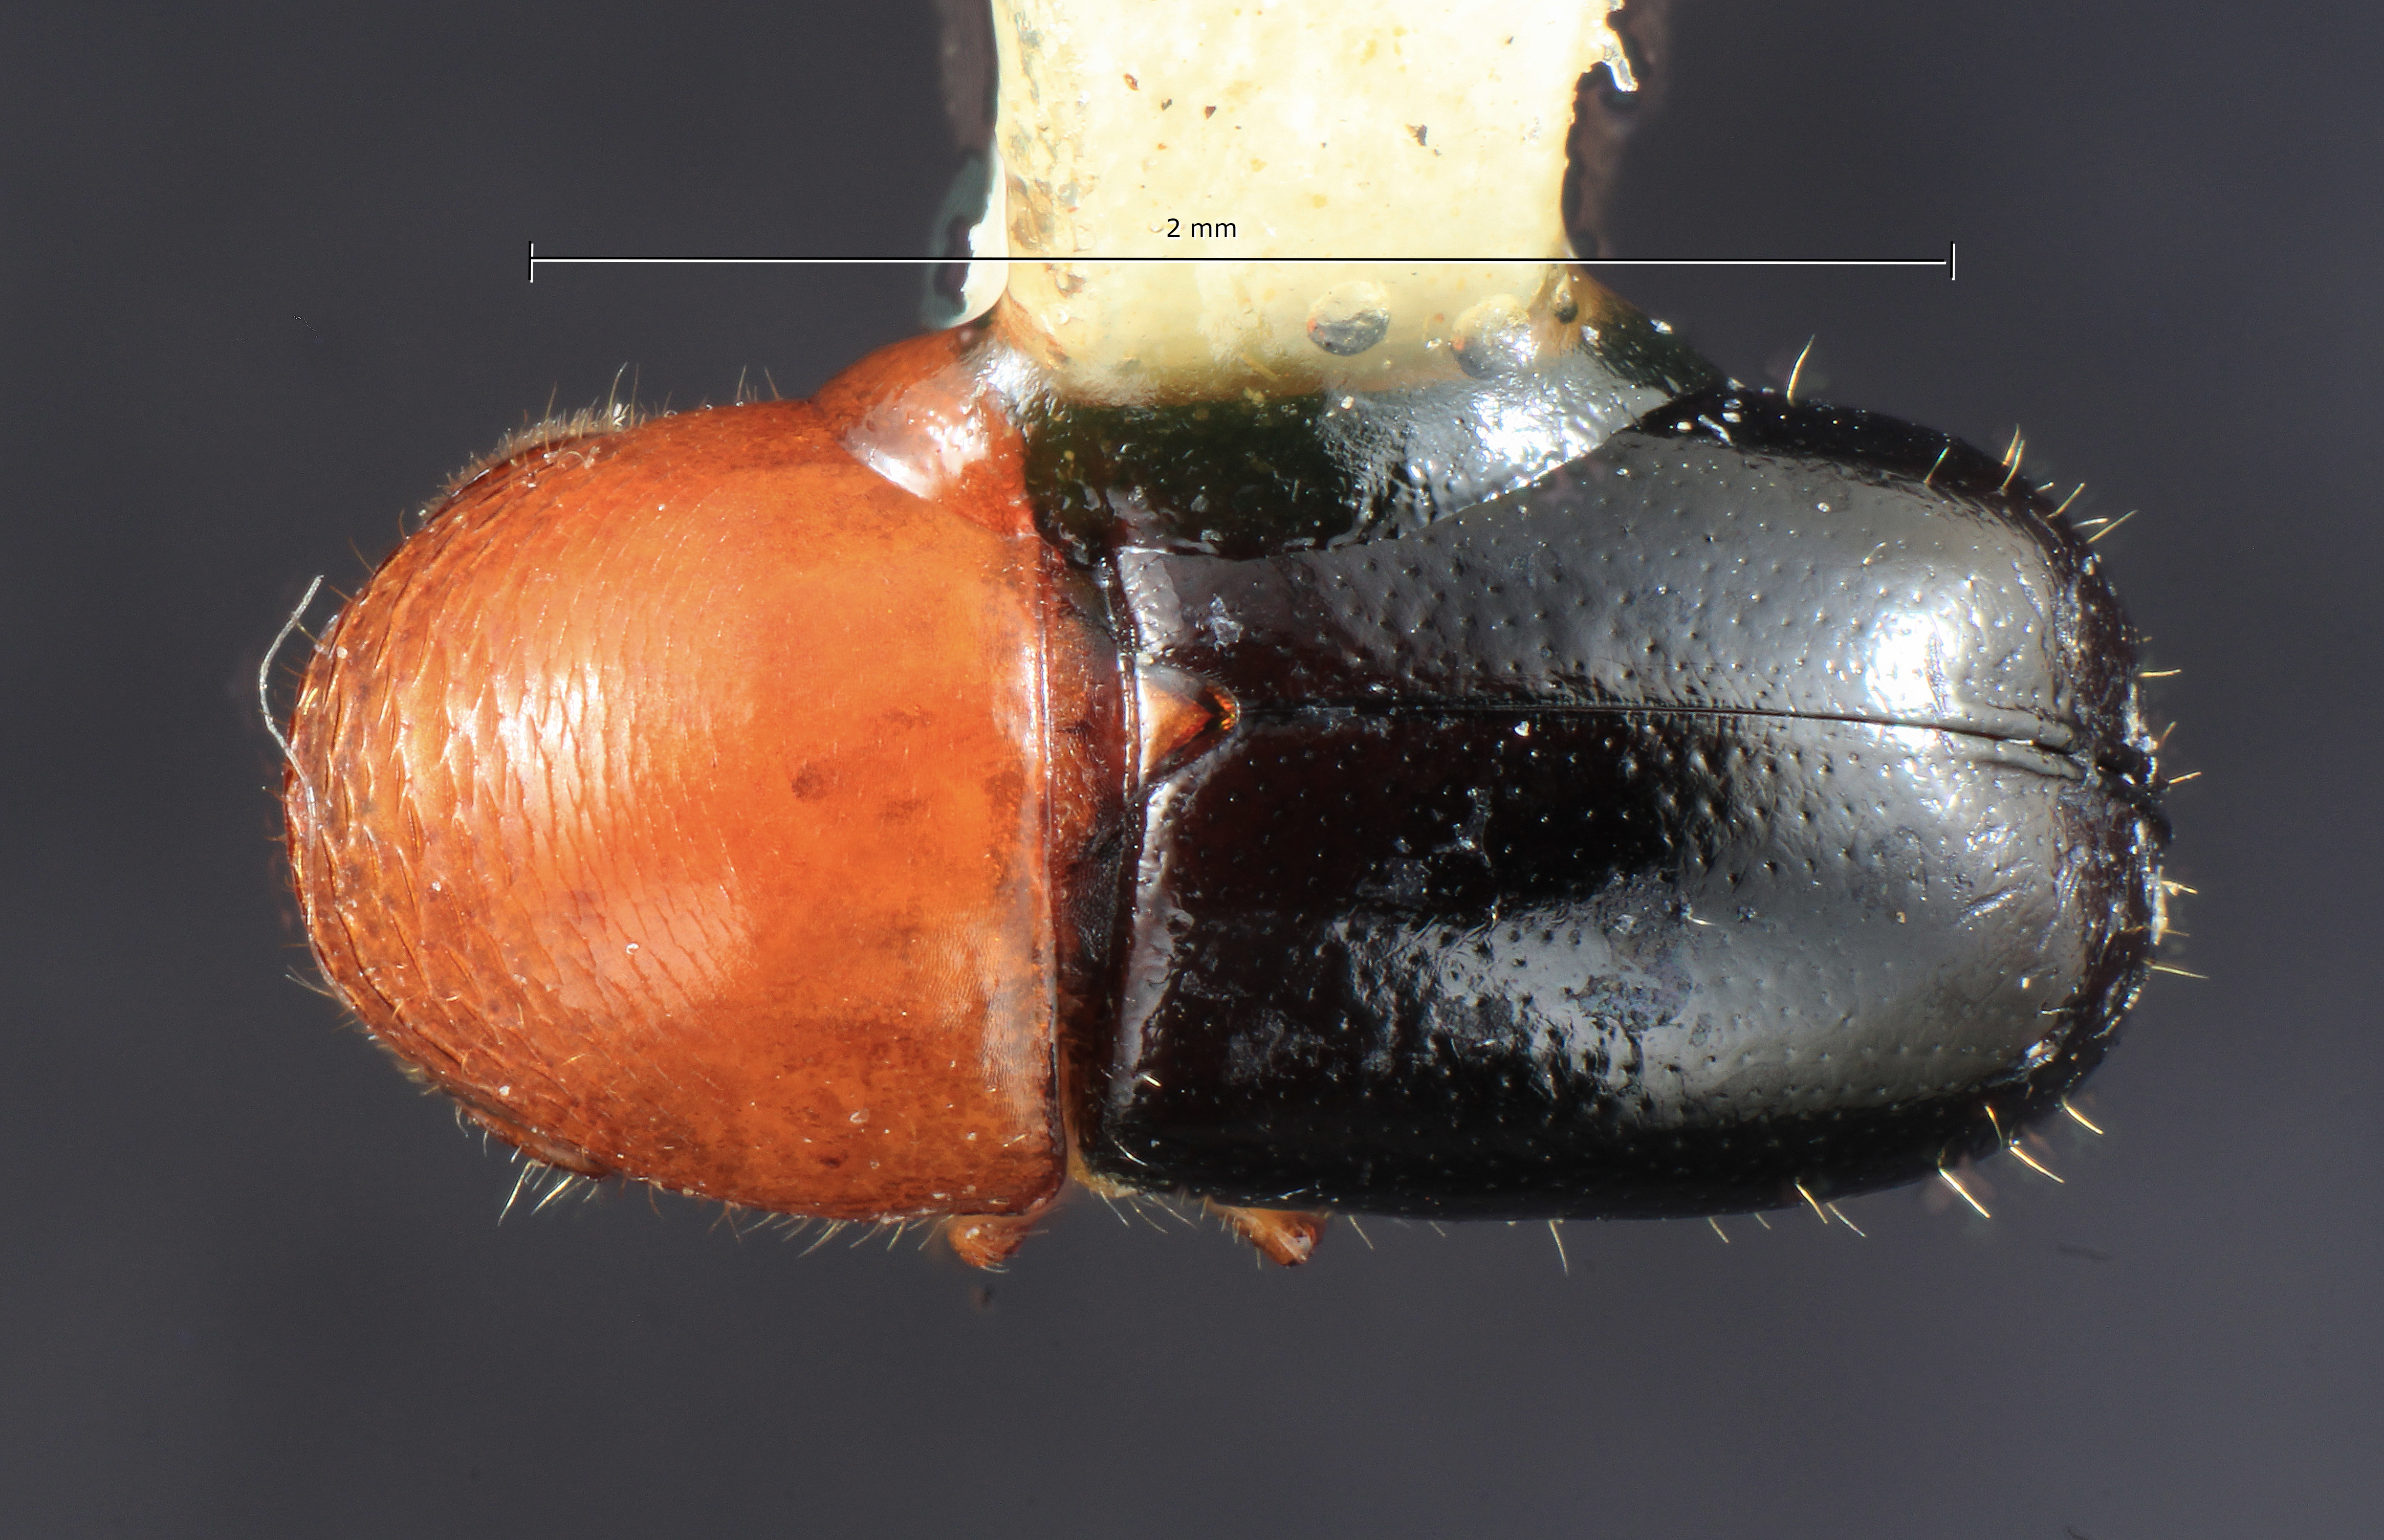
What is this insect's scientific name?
Corthylus rubricollis
